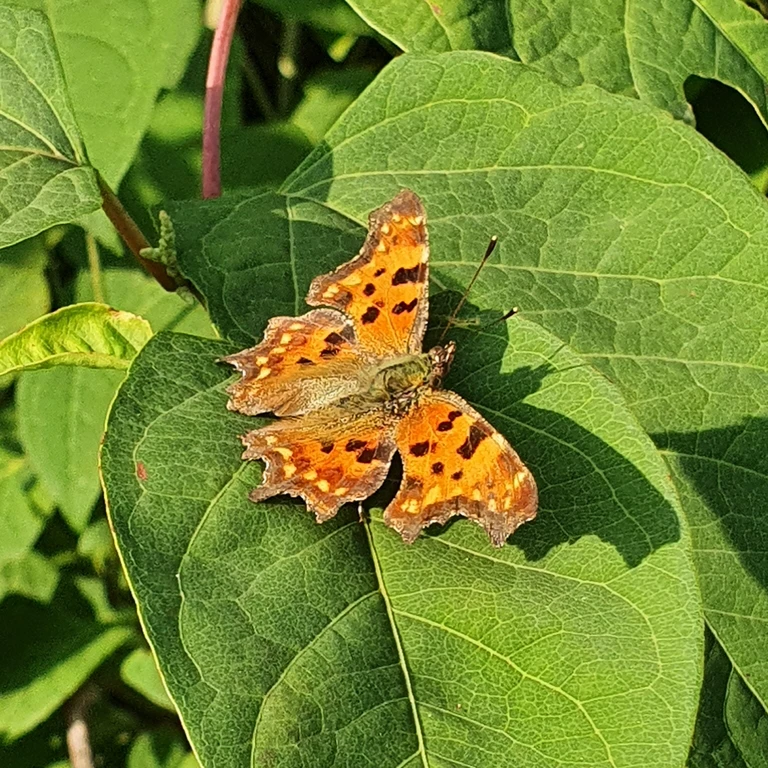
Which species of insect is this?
Polygonia c-album
